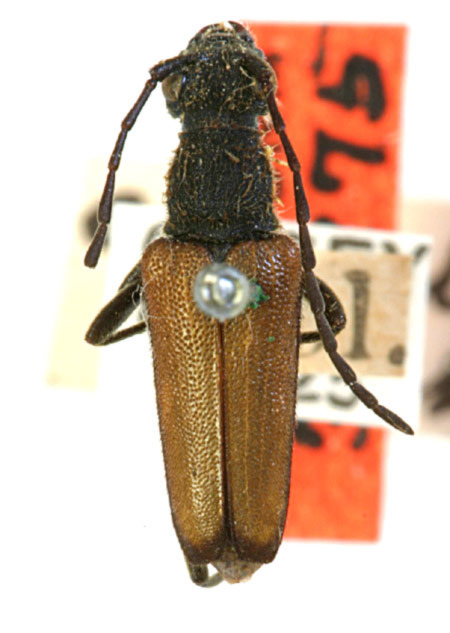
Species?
Strangalia apicata (also Anastrangalia sanguinea)
